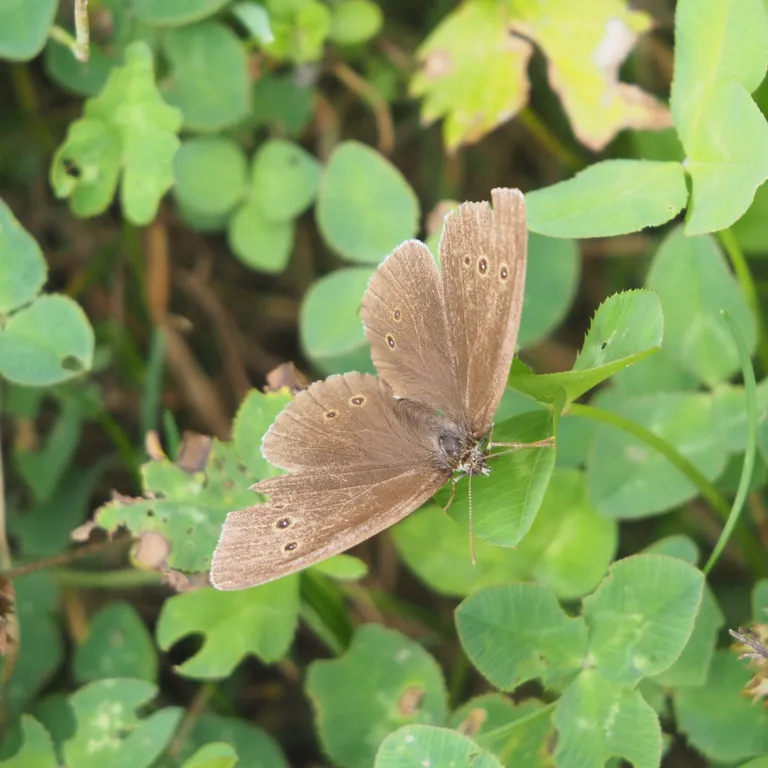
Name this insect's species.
Aphantopus hyperantus
